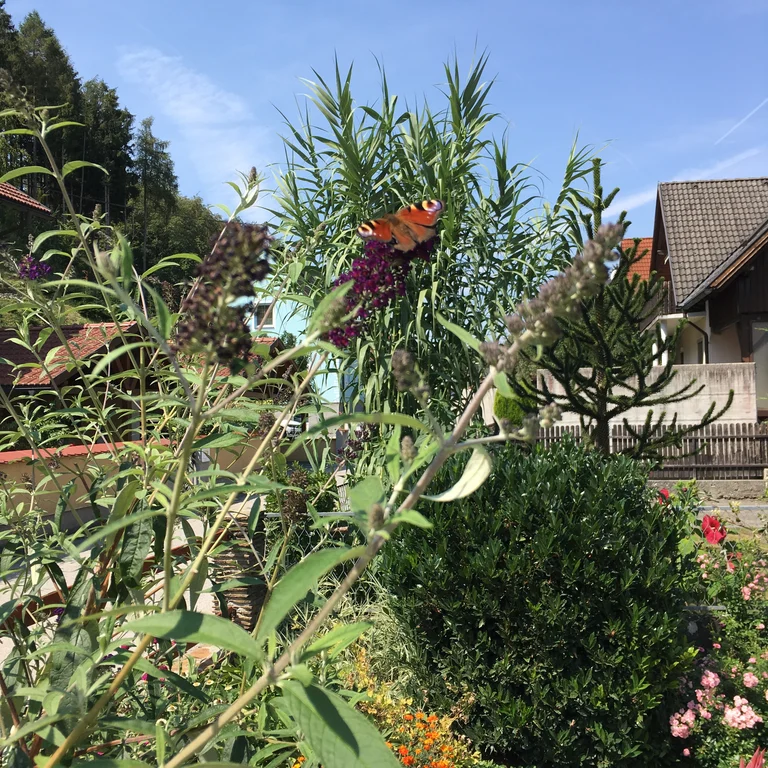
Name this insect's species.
Aglais io
